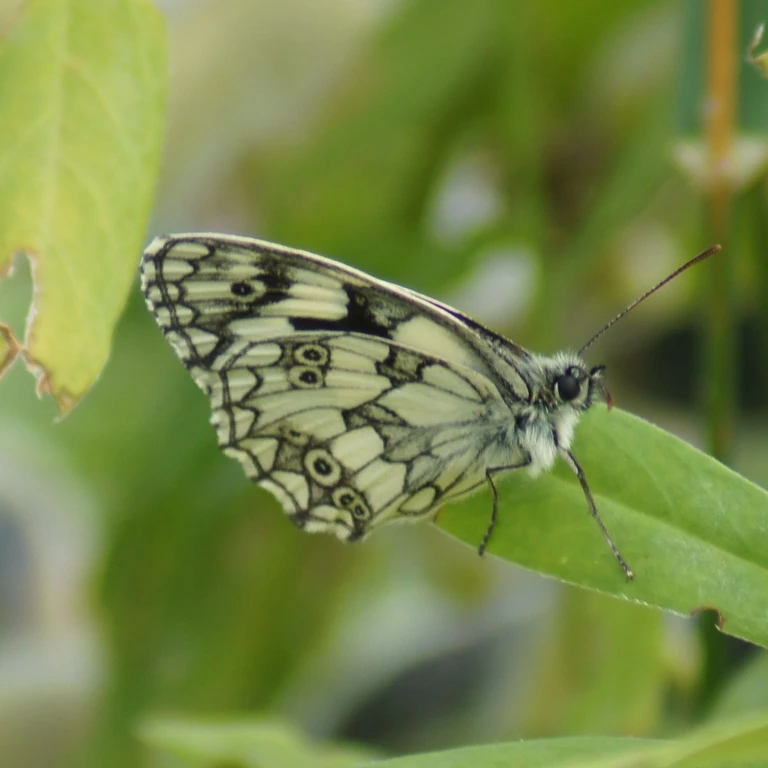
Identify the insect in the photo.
Melanargia galathea
